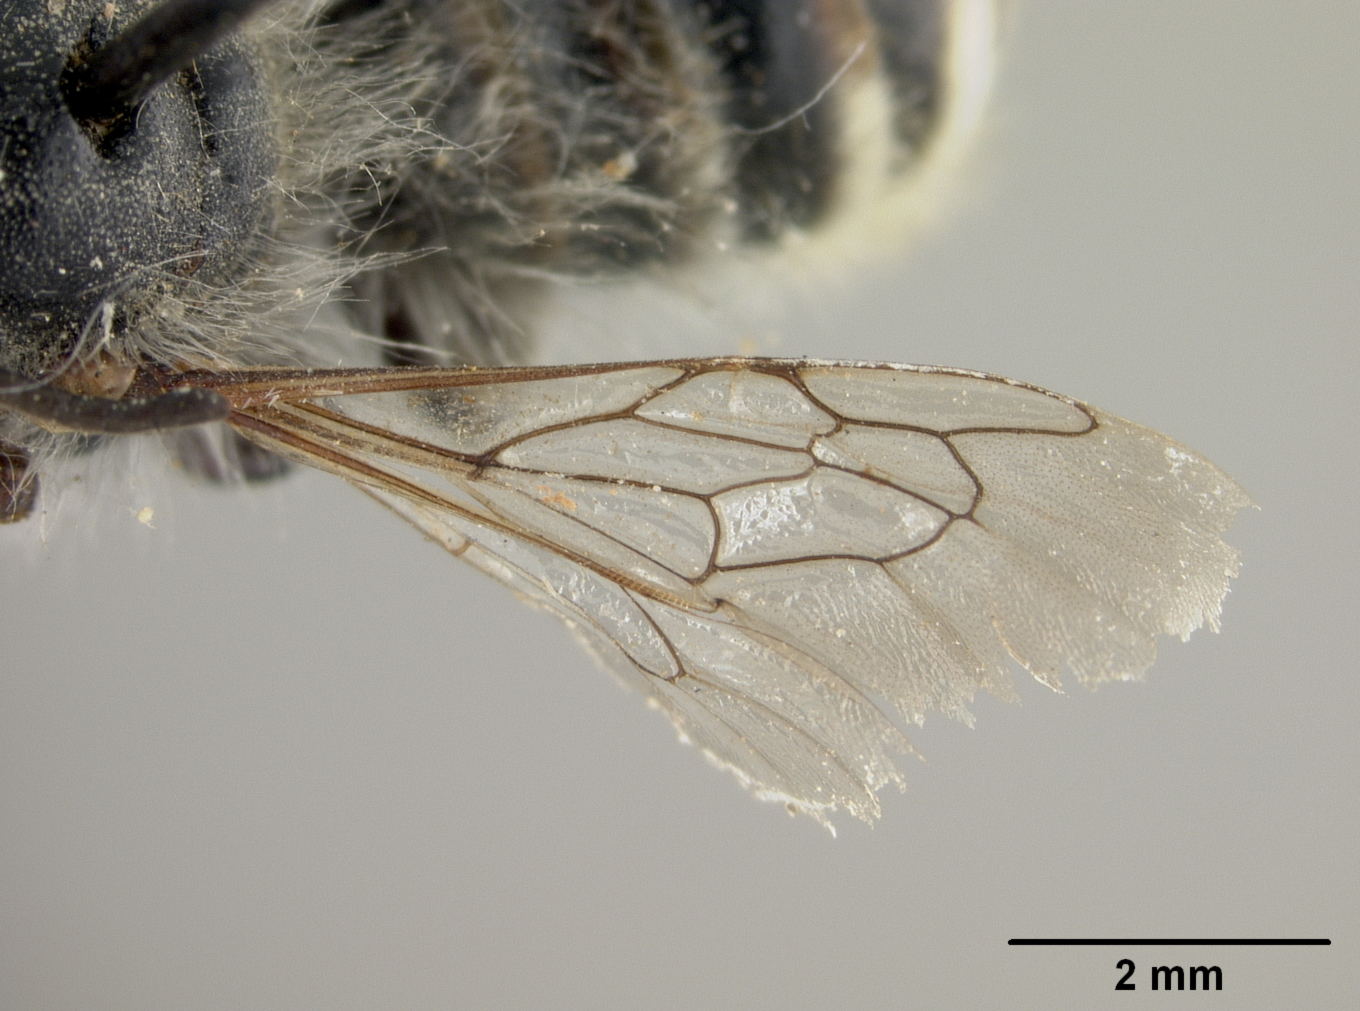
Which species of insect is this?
Megachile ladacensis
